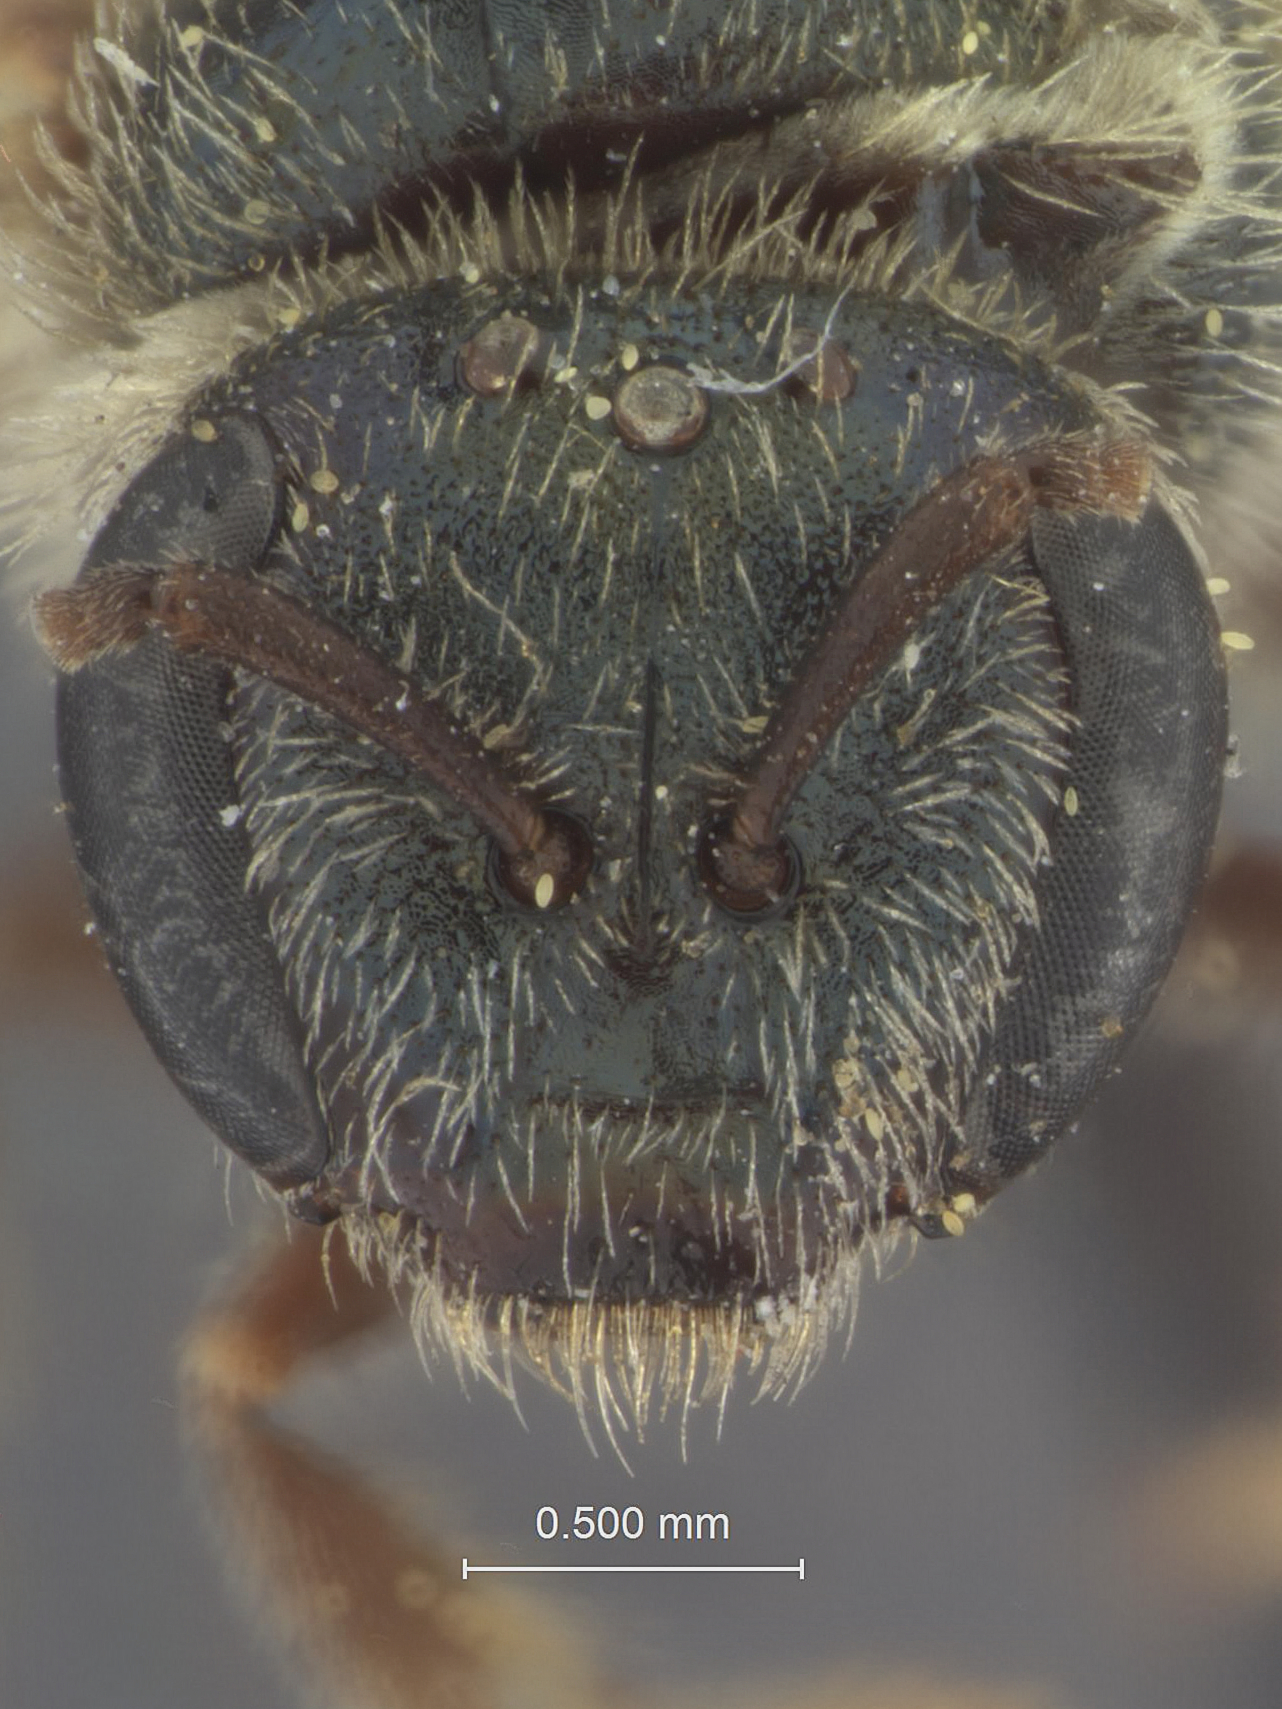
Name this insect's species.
Halictus unicus
